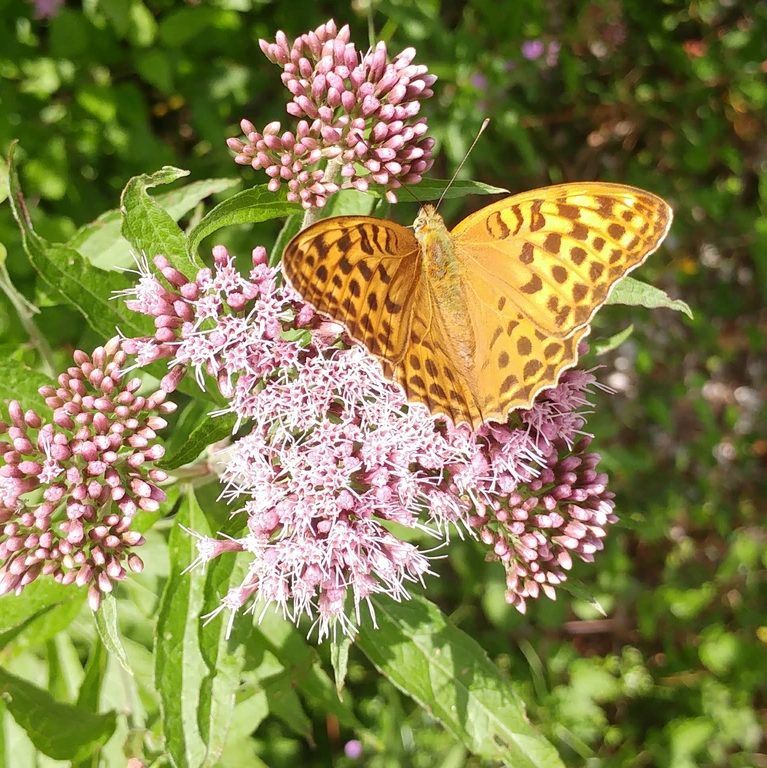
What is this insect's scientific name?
Argynnis paphia
